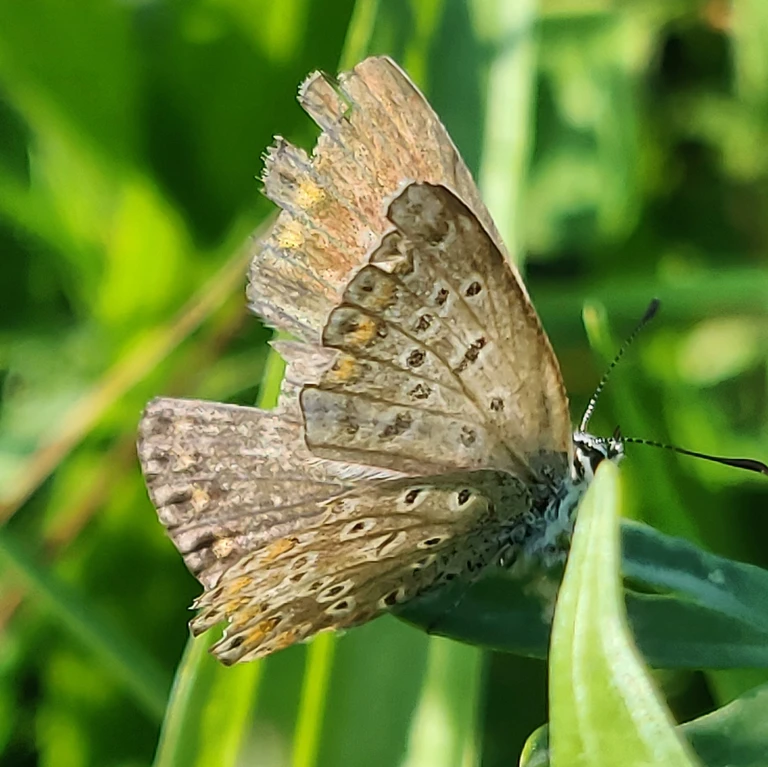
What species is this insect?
Polyommatus icarus
